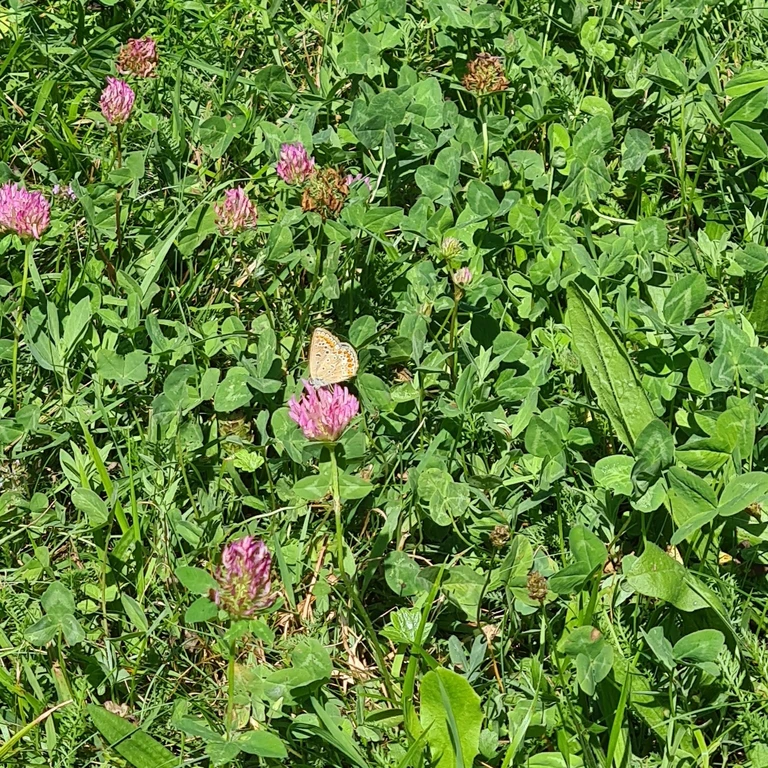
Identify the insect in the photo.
Polyommatus icarus
